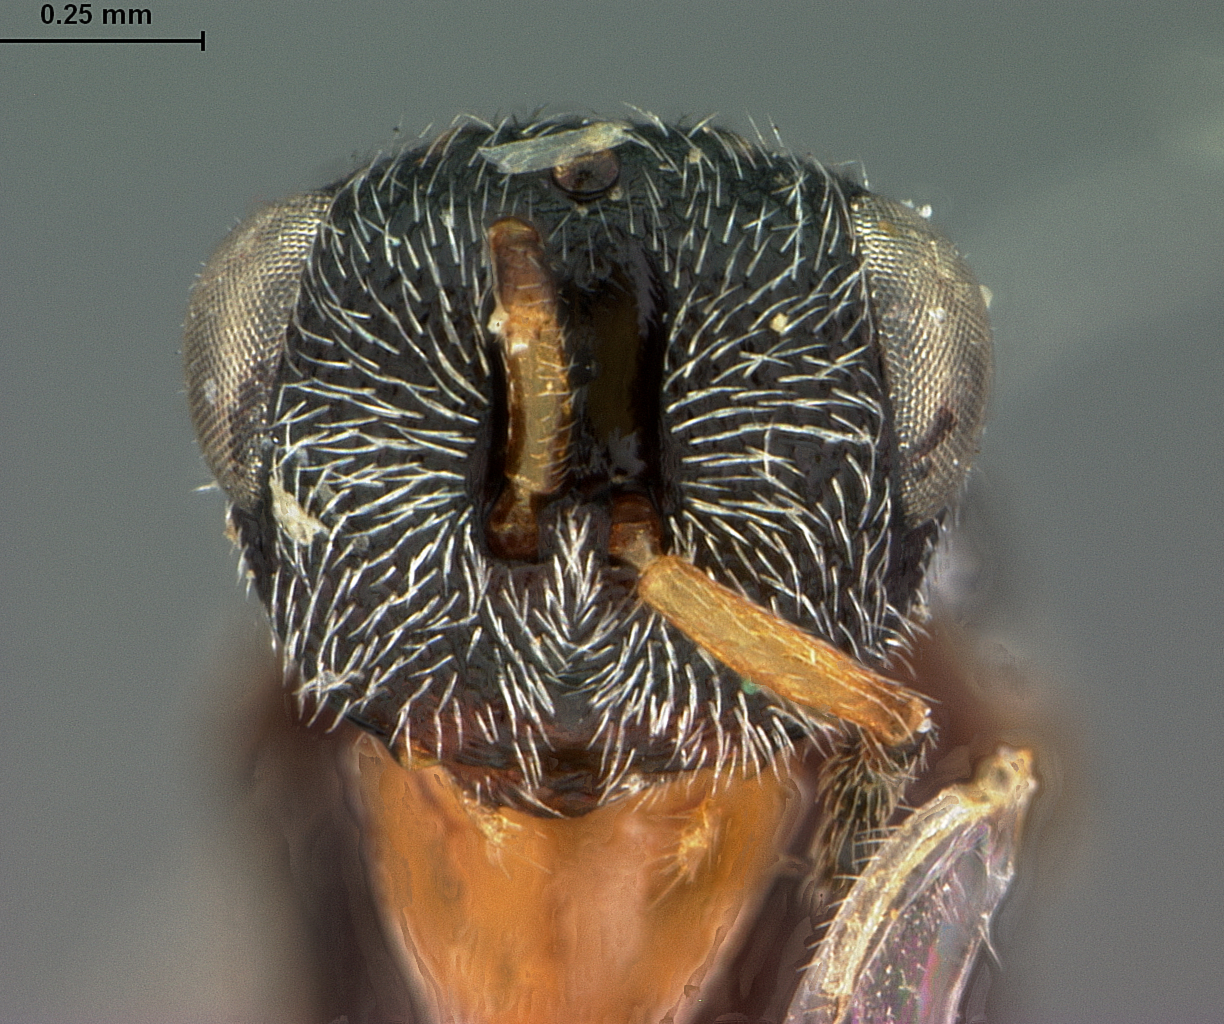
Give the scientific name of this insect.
Eurytoma cleri
